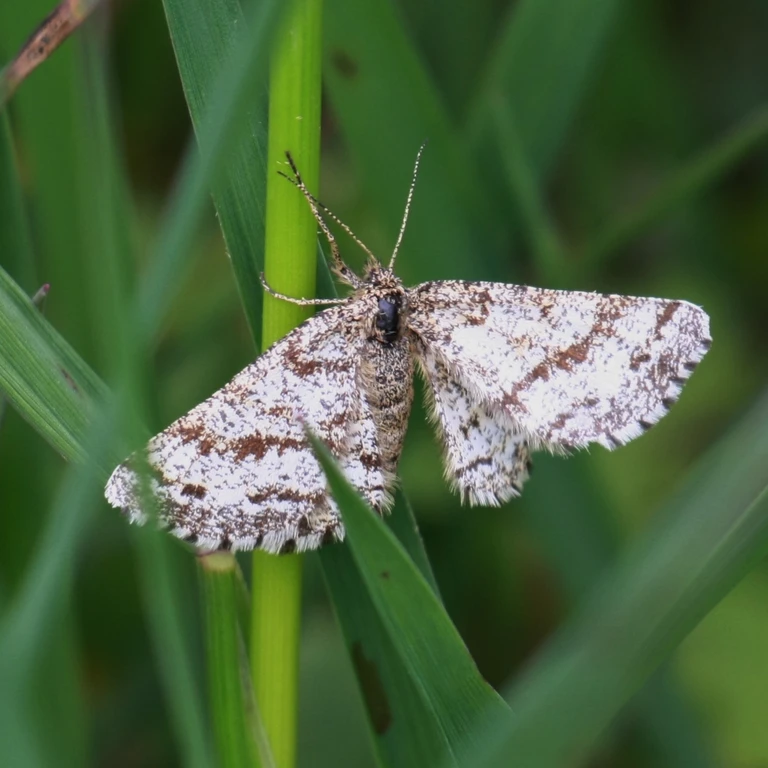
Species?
Ematurga atomaria
